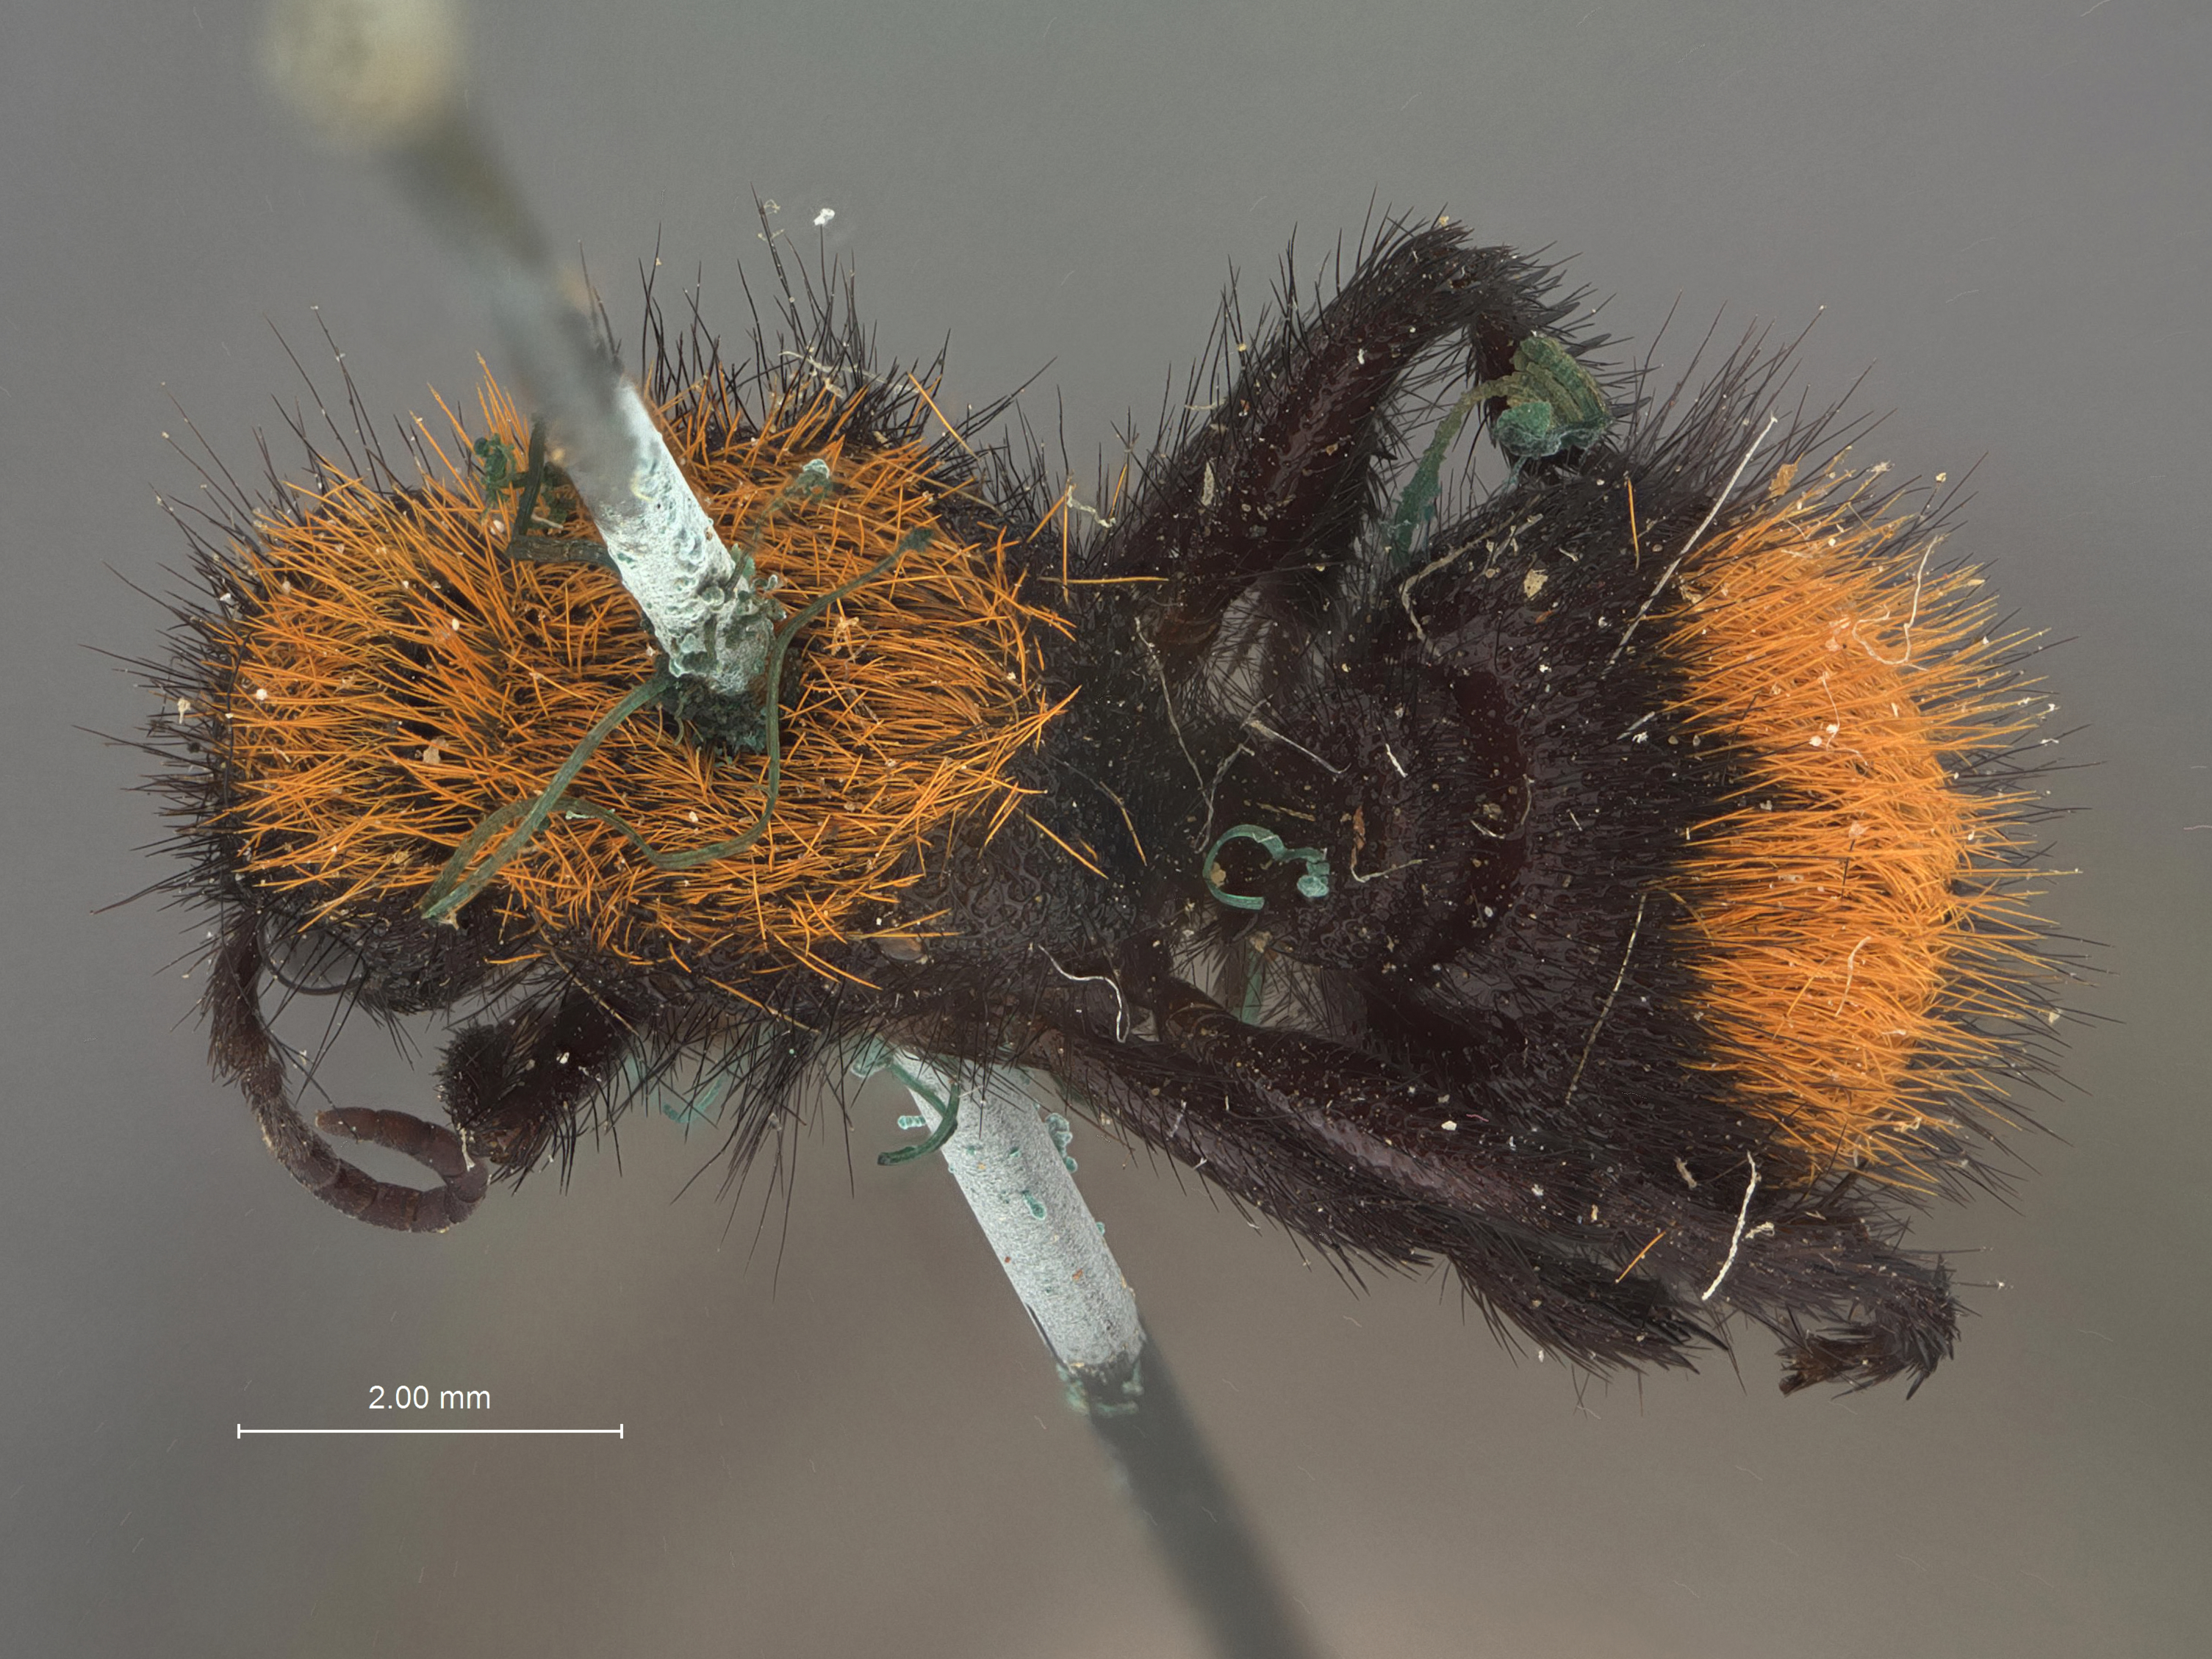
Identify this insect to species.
Dasymutilla homole
